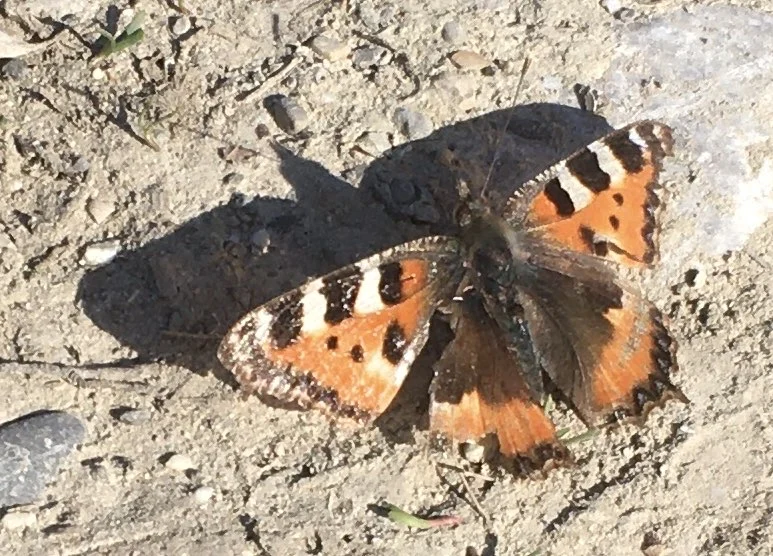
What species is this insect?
Aglais urticae
